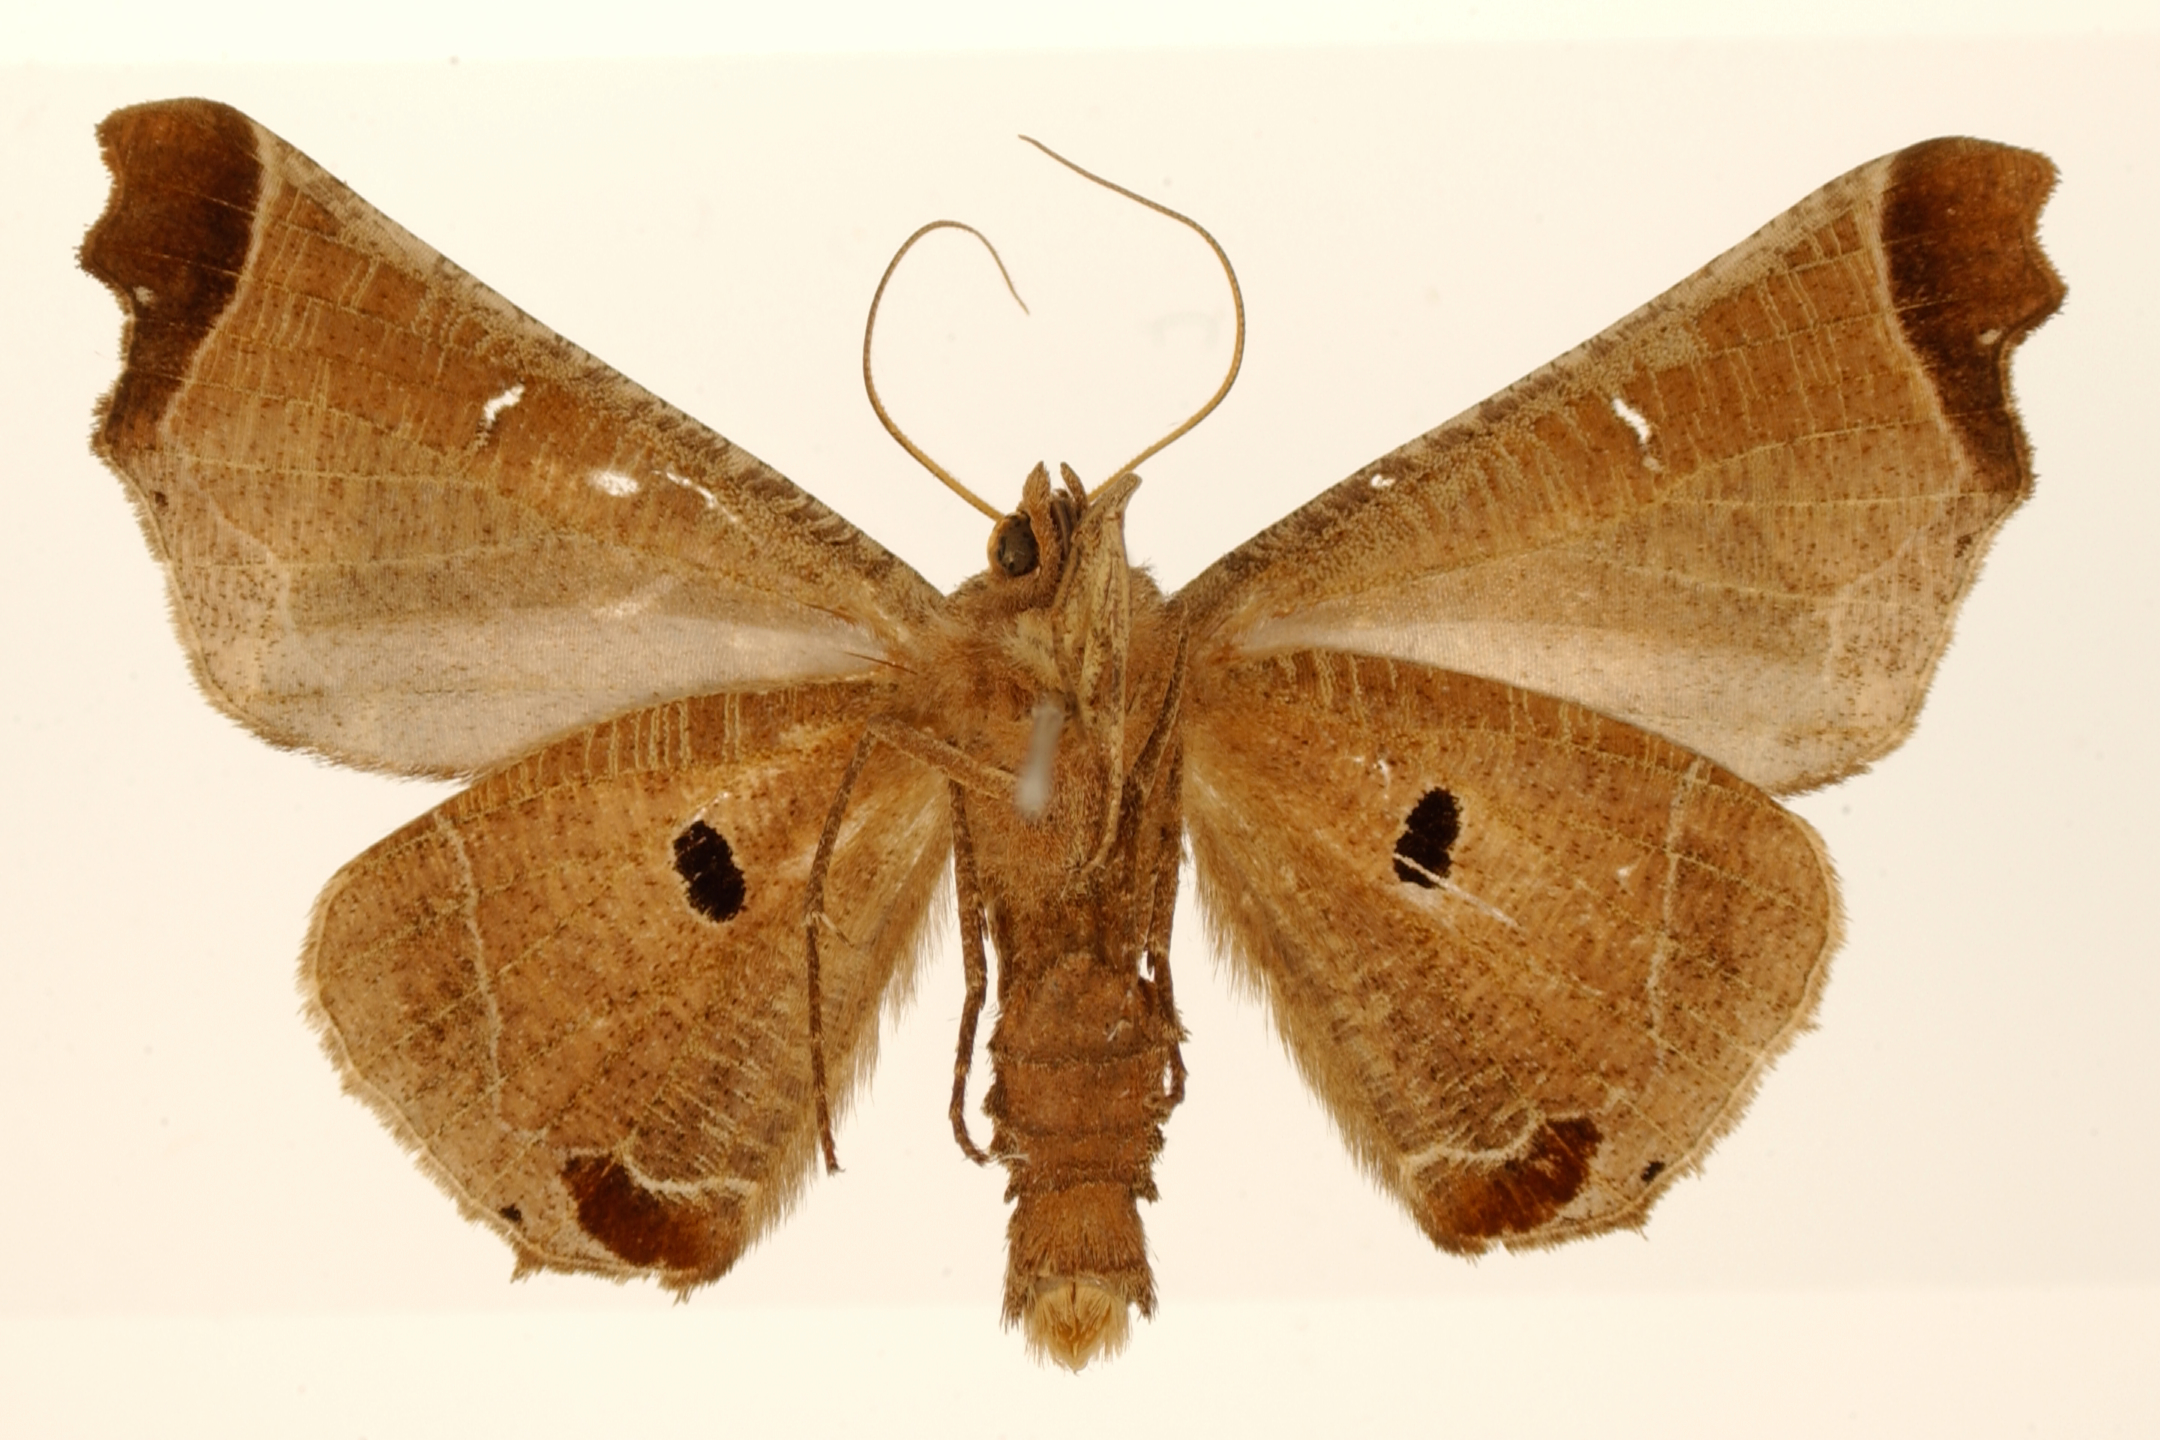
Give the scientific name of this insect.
Pero pinsa
